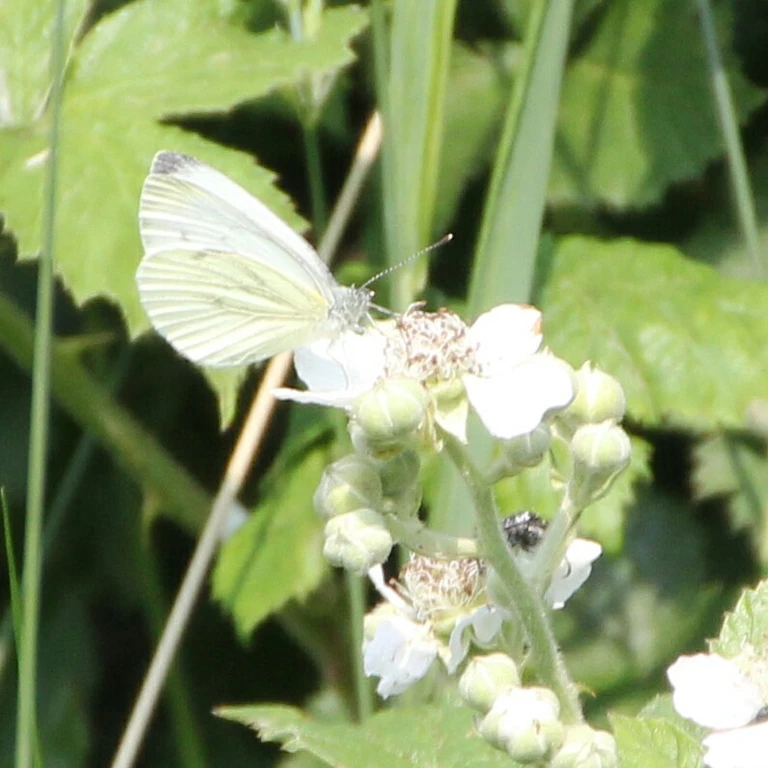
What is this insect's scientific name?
Pieris napi
